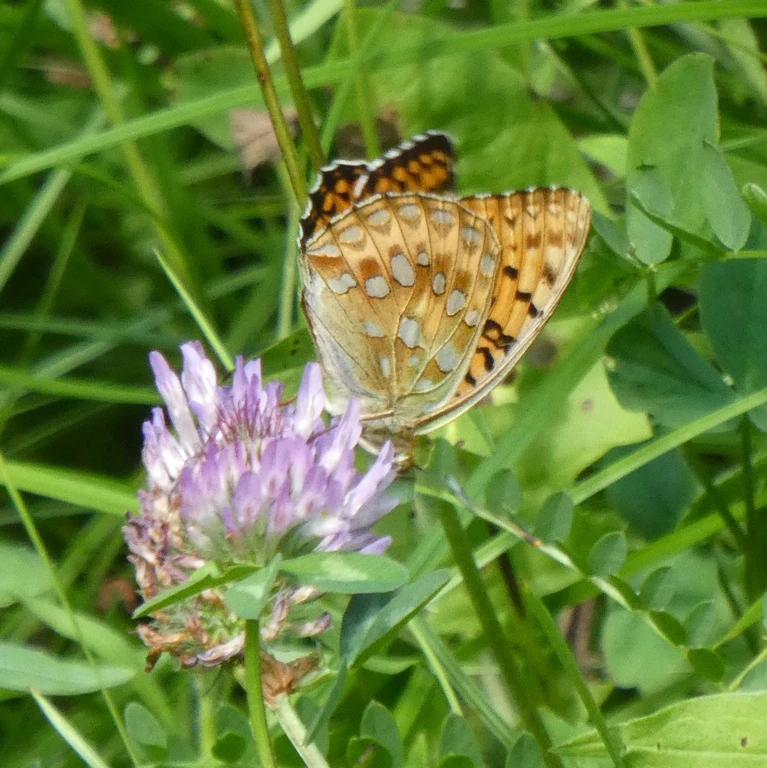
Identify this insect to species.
Speyeria aglaja
